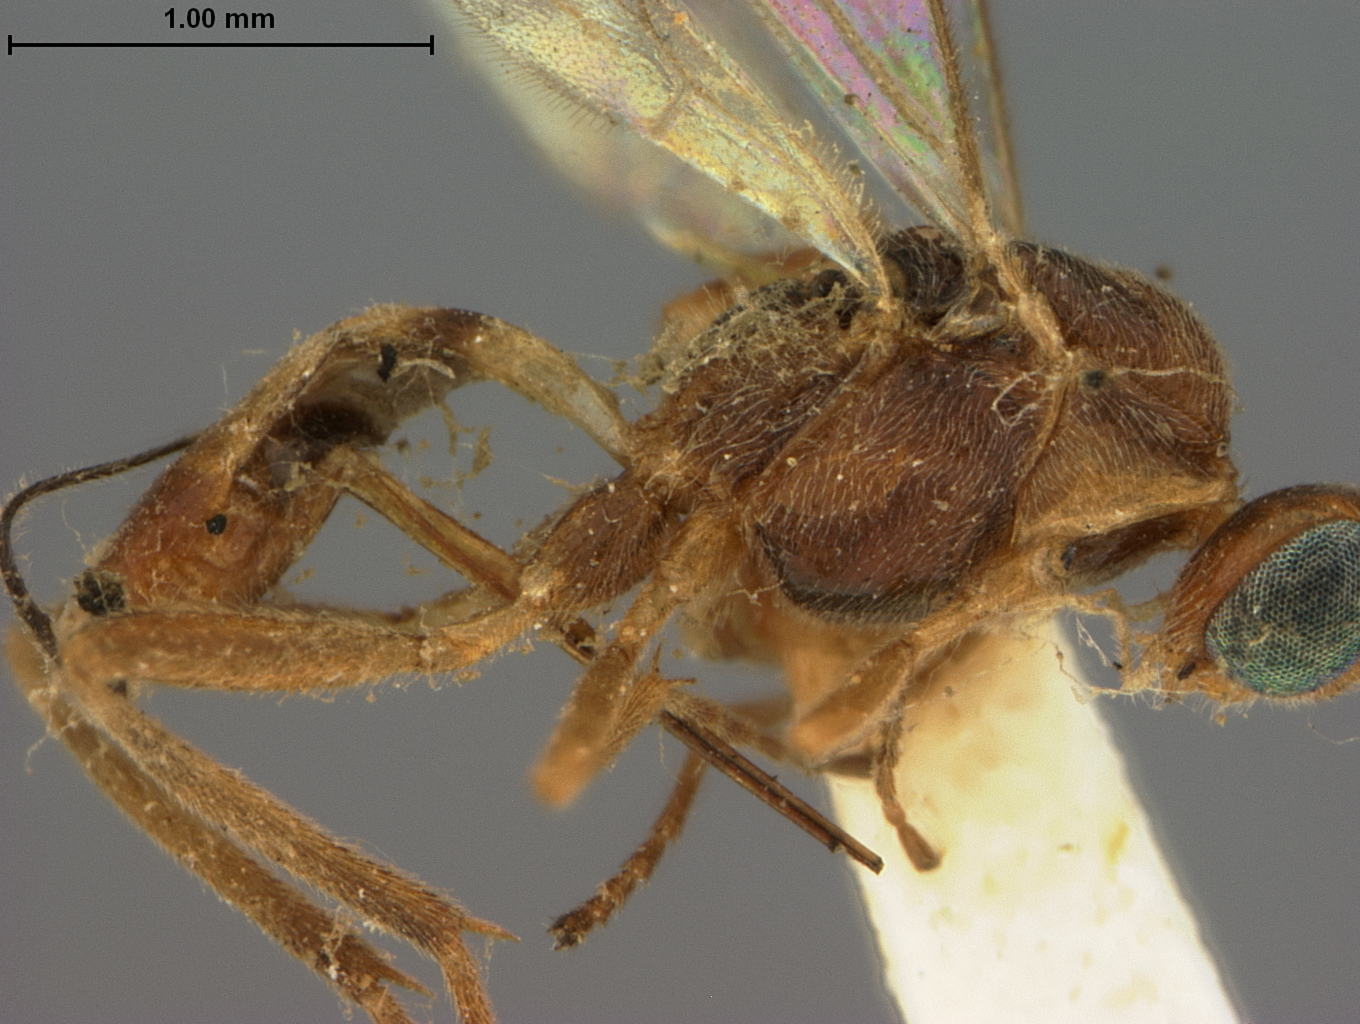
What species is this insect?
Meteorus antipodalis
